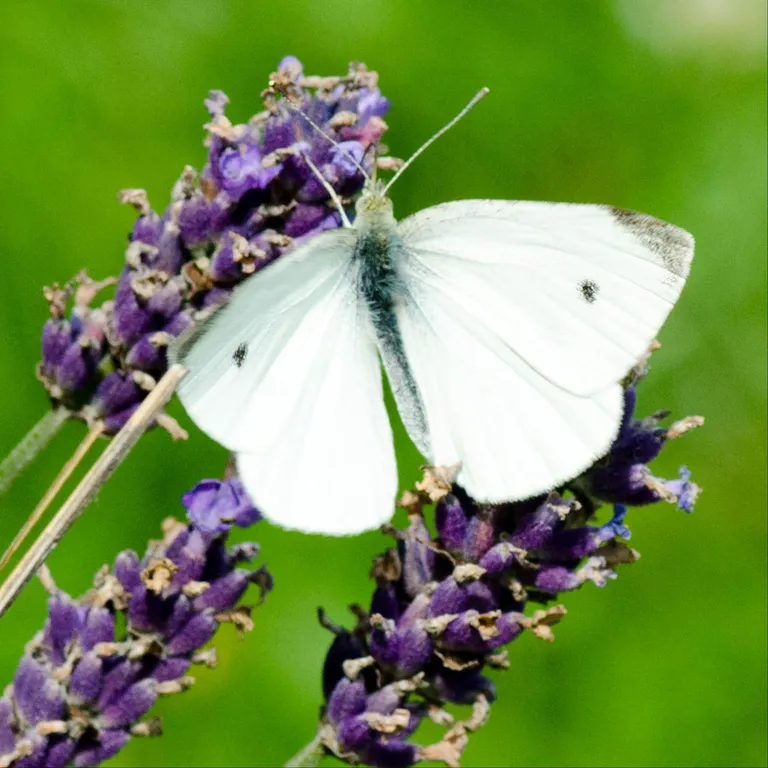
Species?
Pieris rapae
